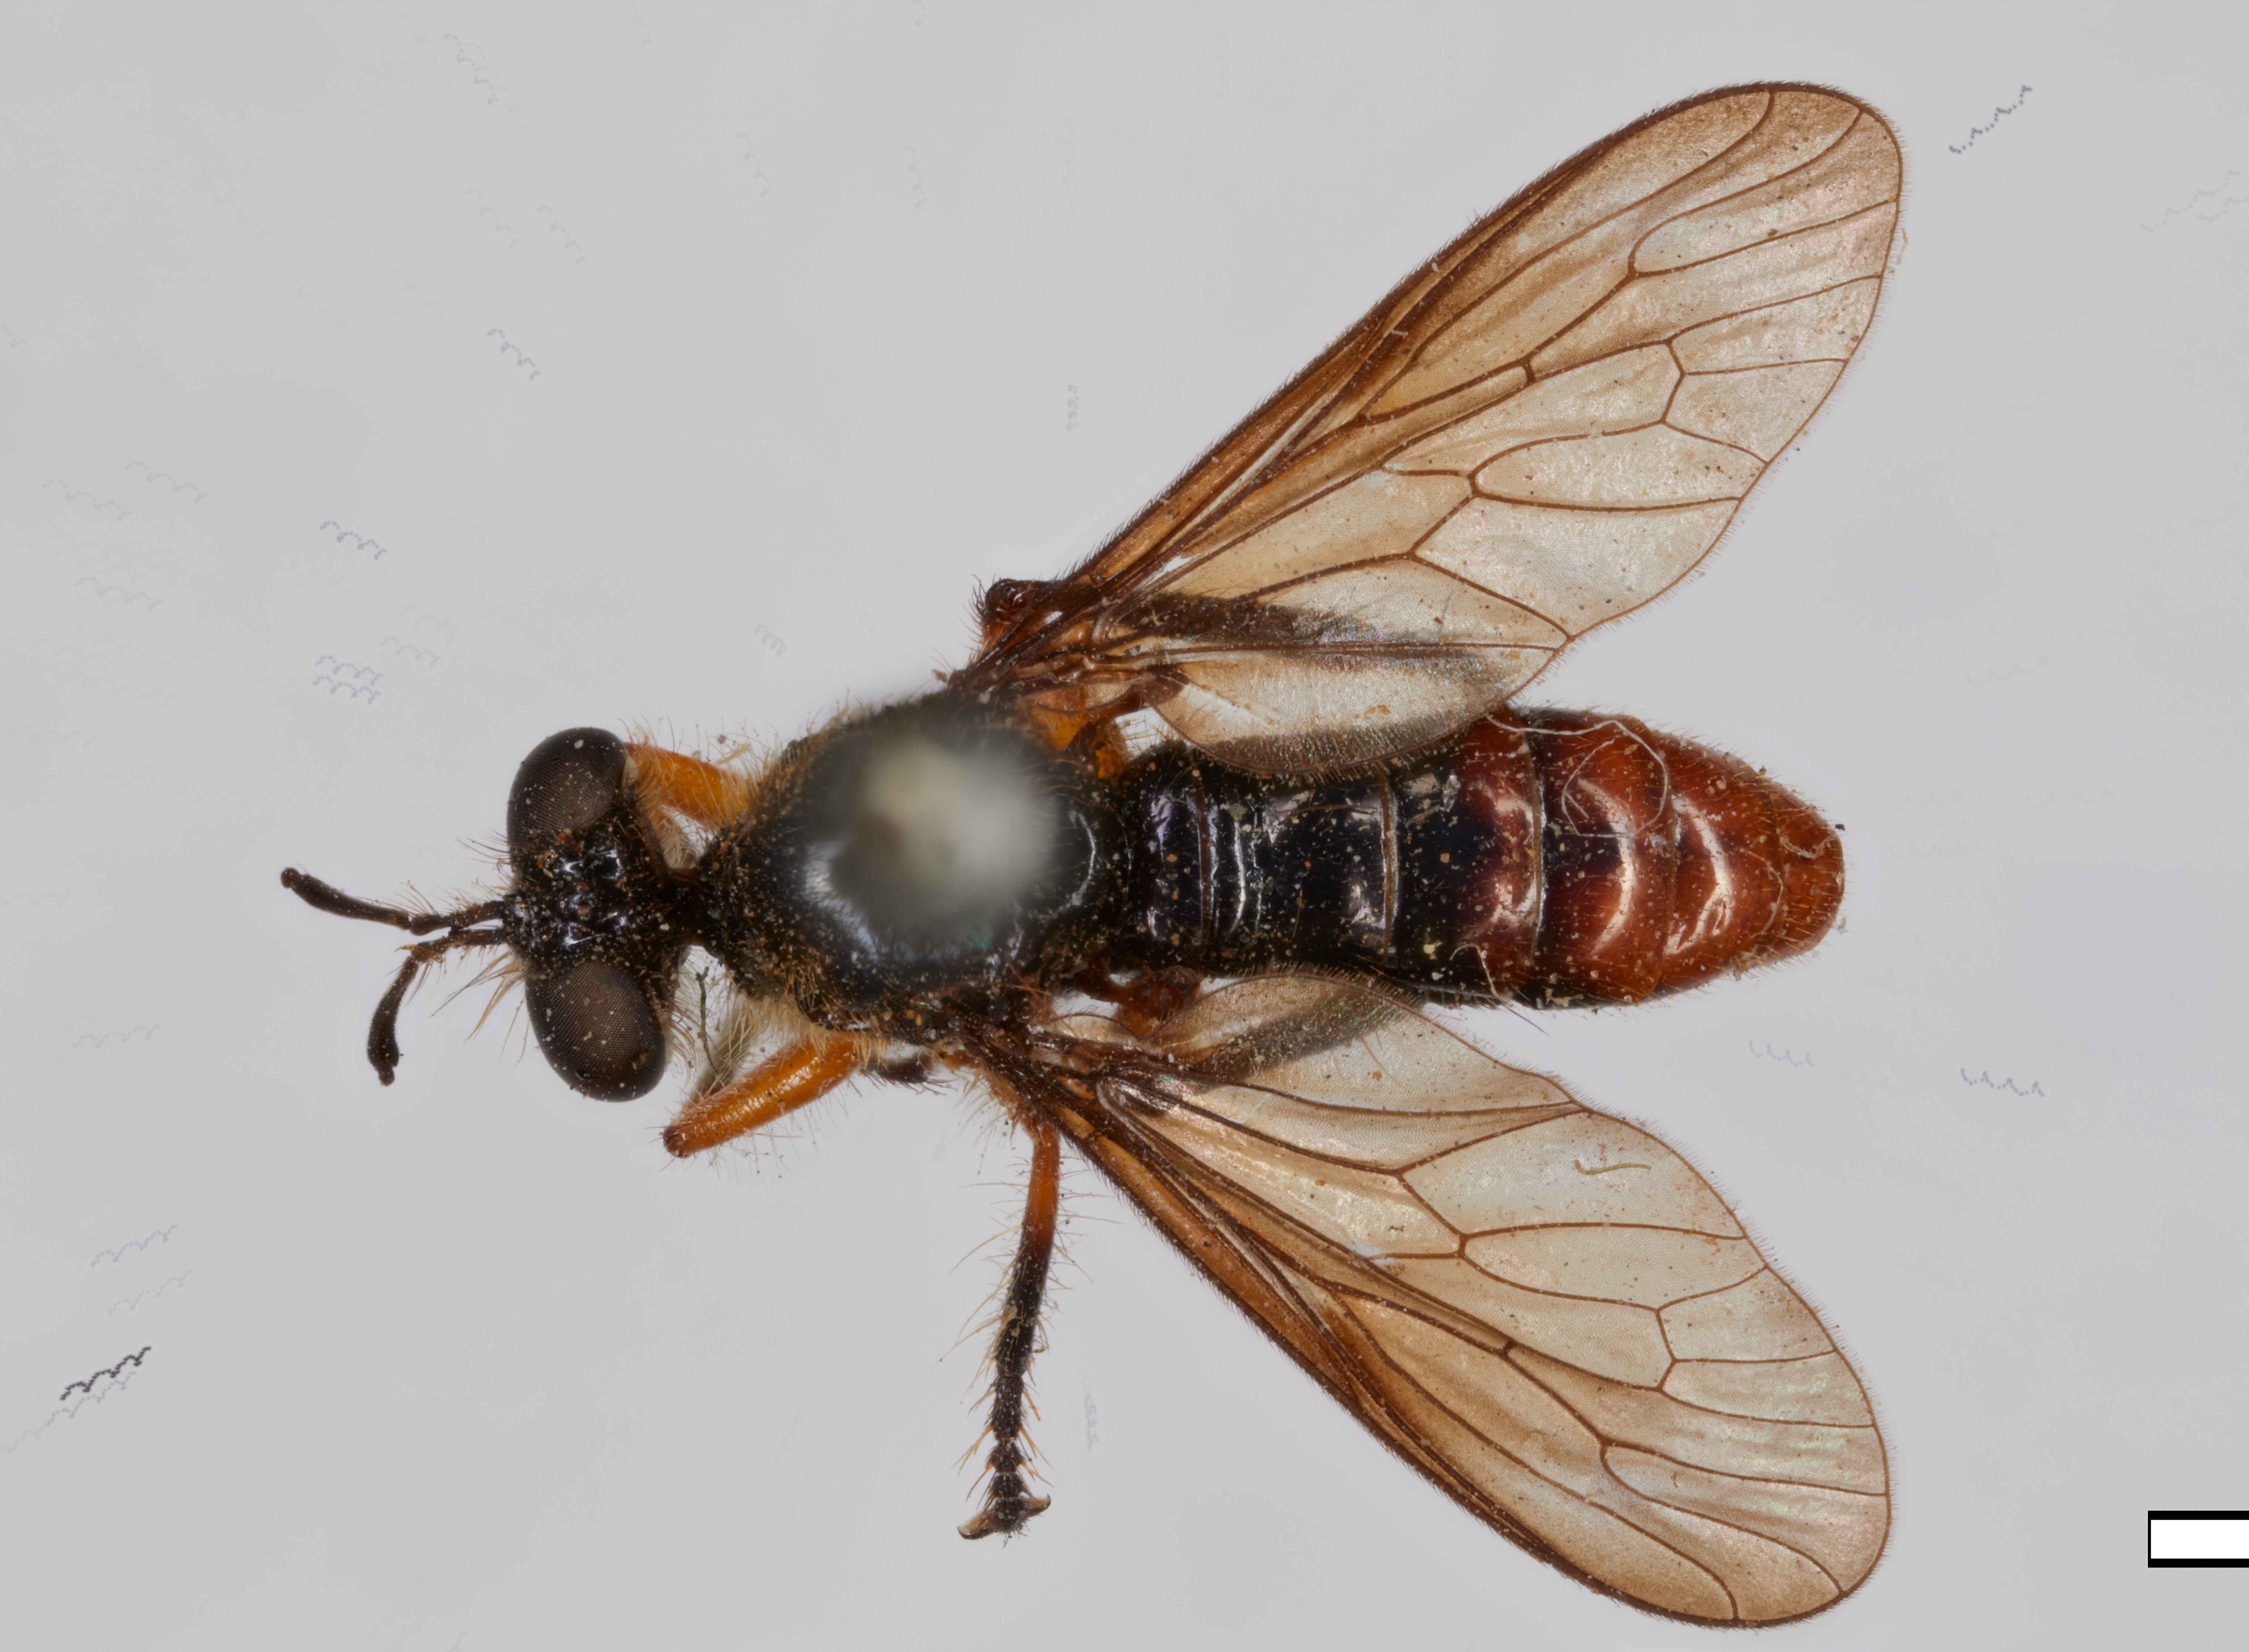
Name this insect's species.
Dioctria rubida
